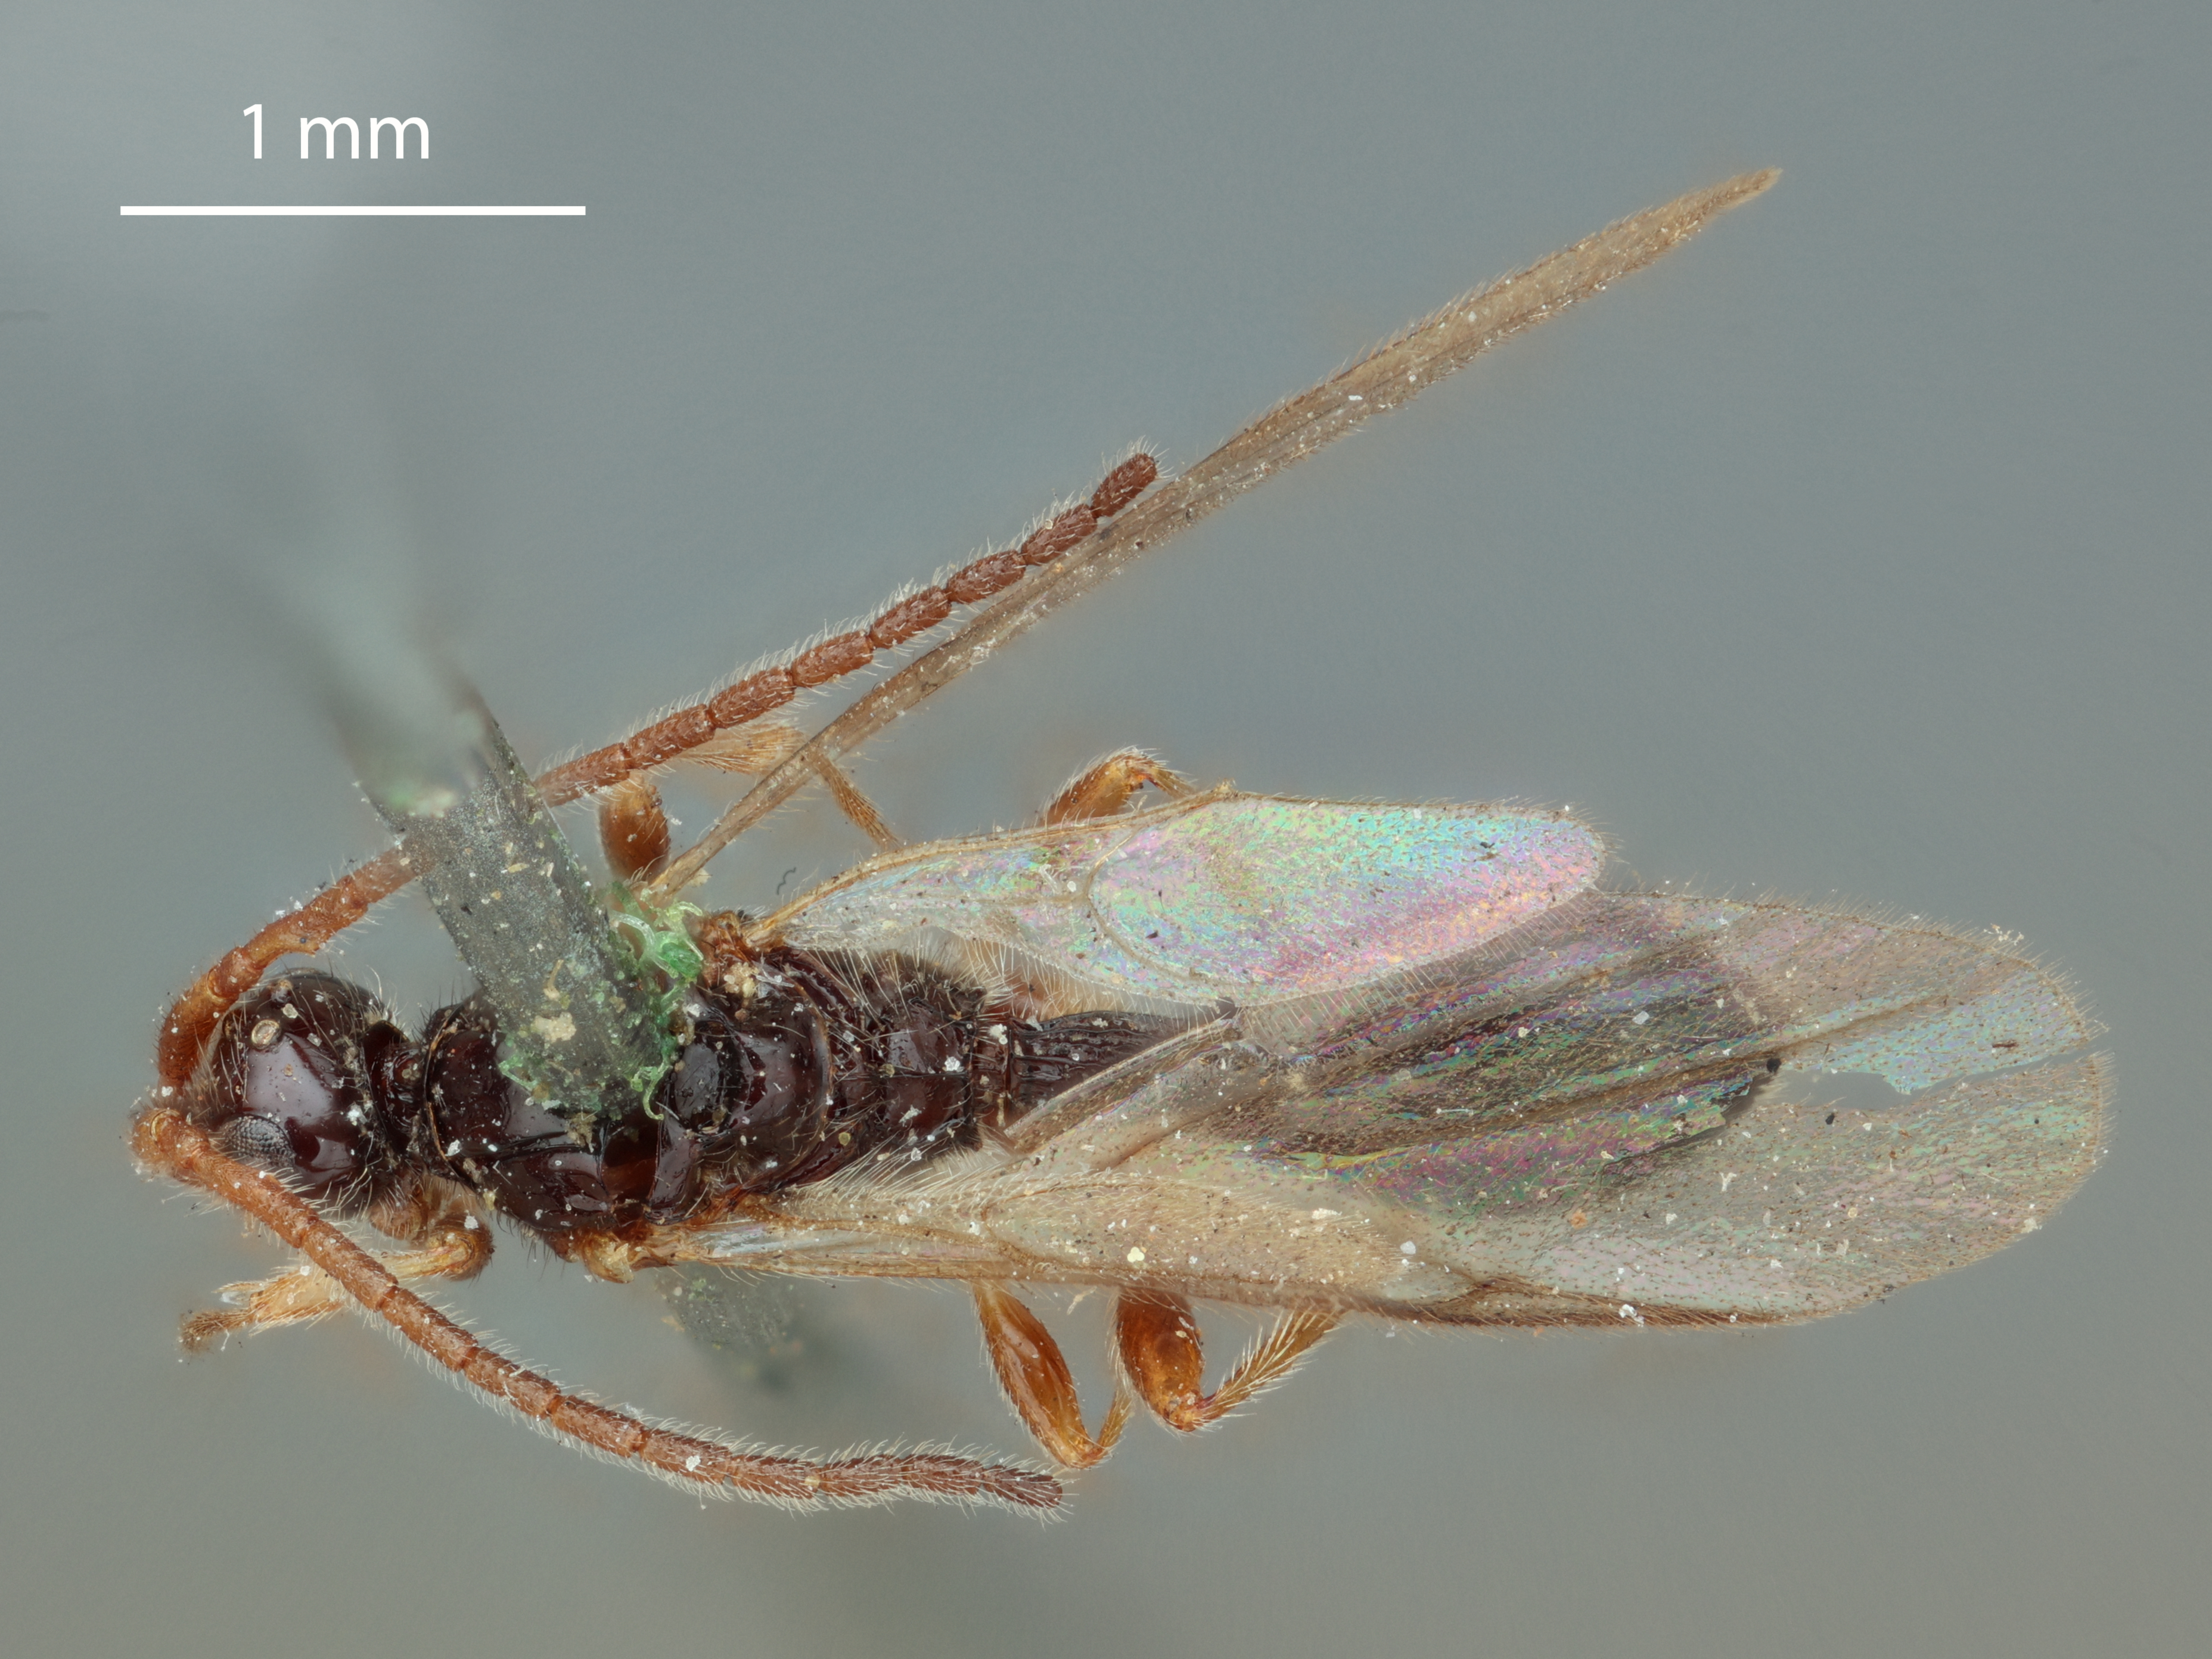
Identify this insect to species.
Anectata georgia
